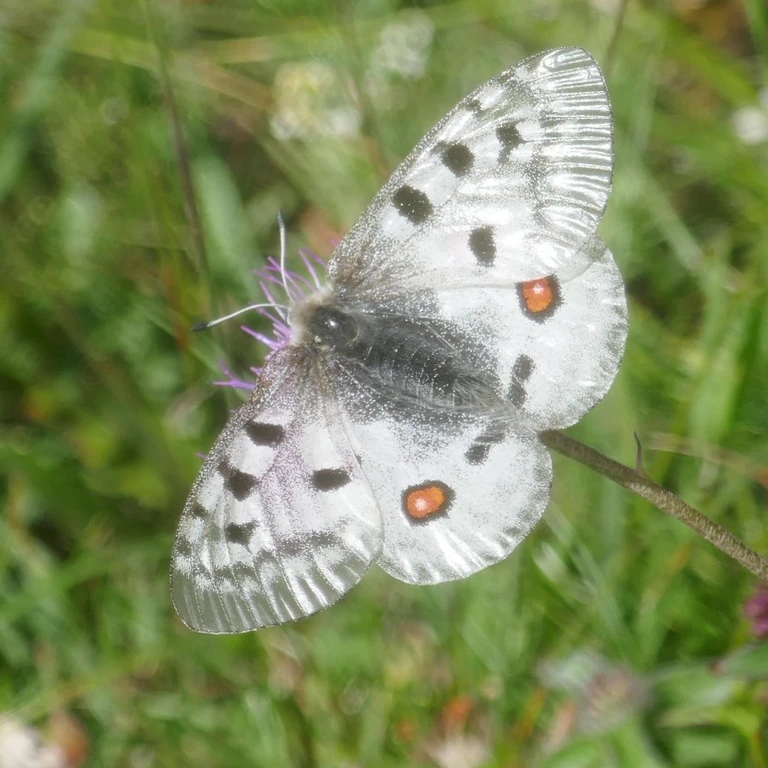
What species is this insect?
Parnassius apollo
